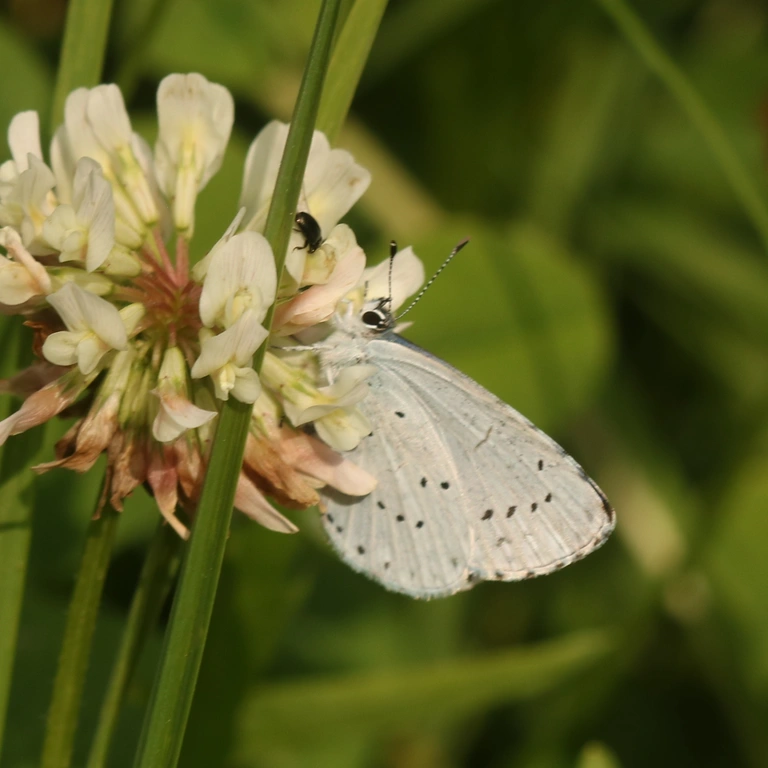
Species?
Celastrina argiolus
